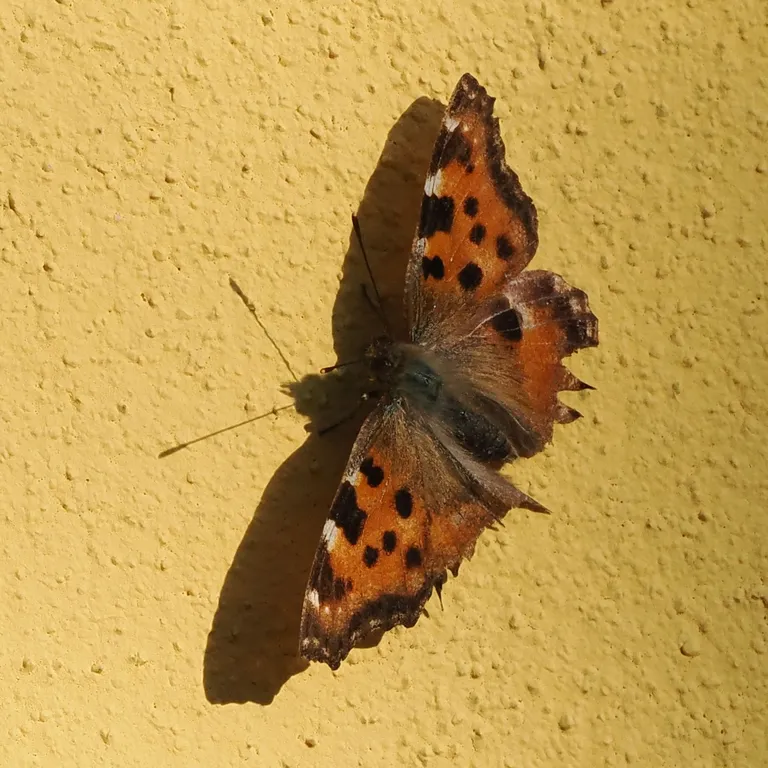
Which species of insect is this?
Nymphalis polychloros
